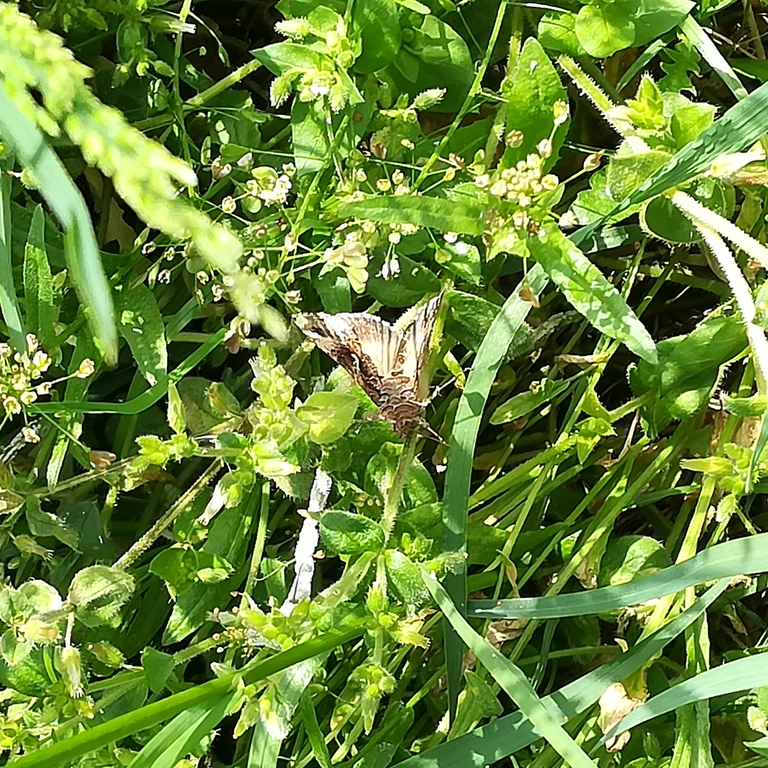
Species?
Autographa gamma
